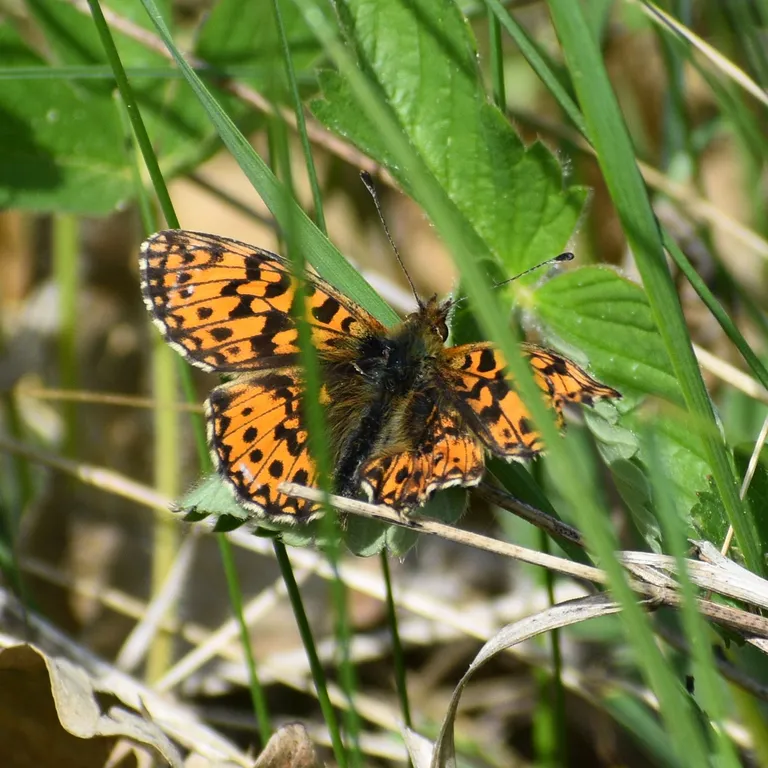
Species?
Boloria dia
